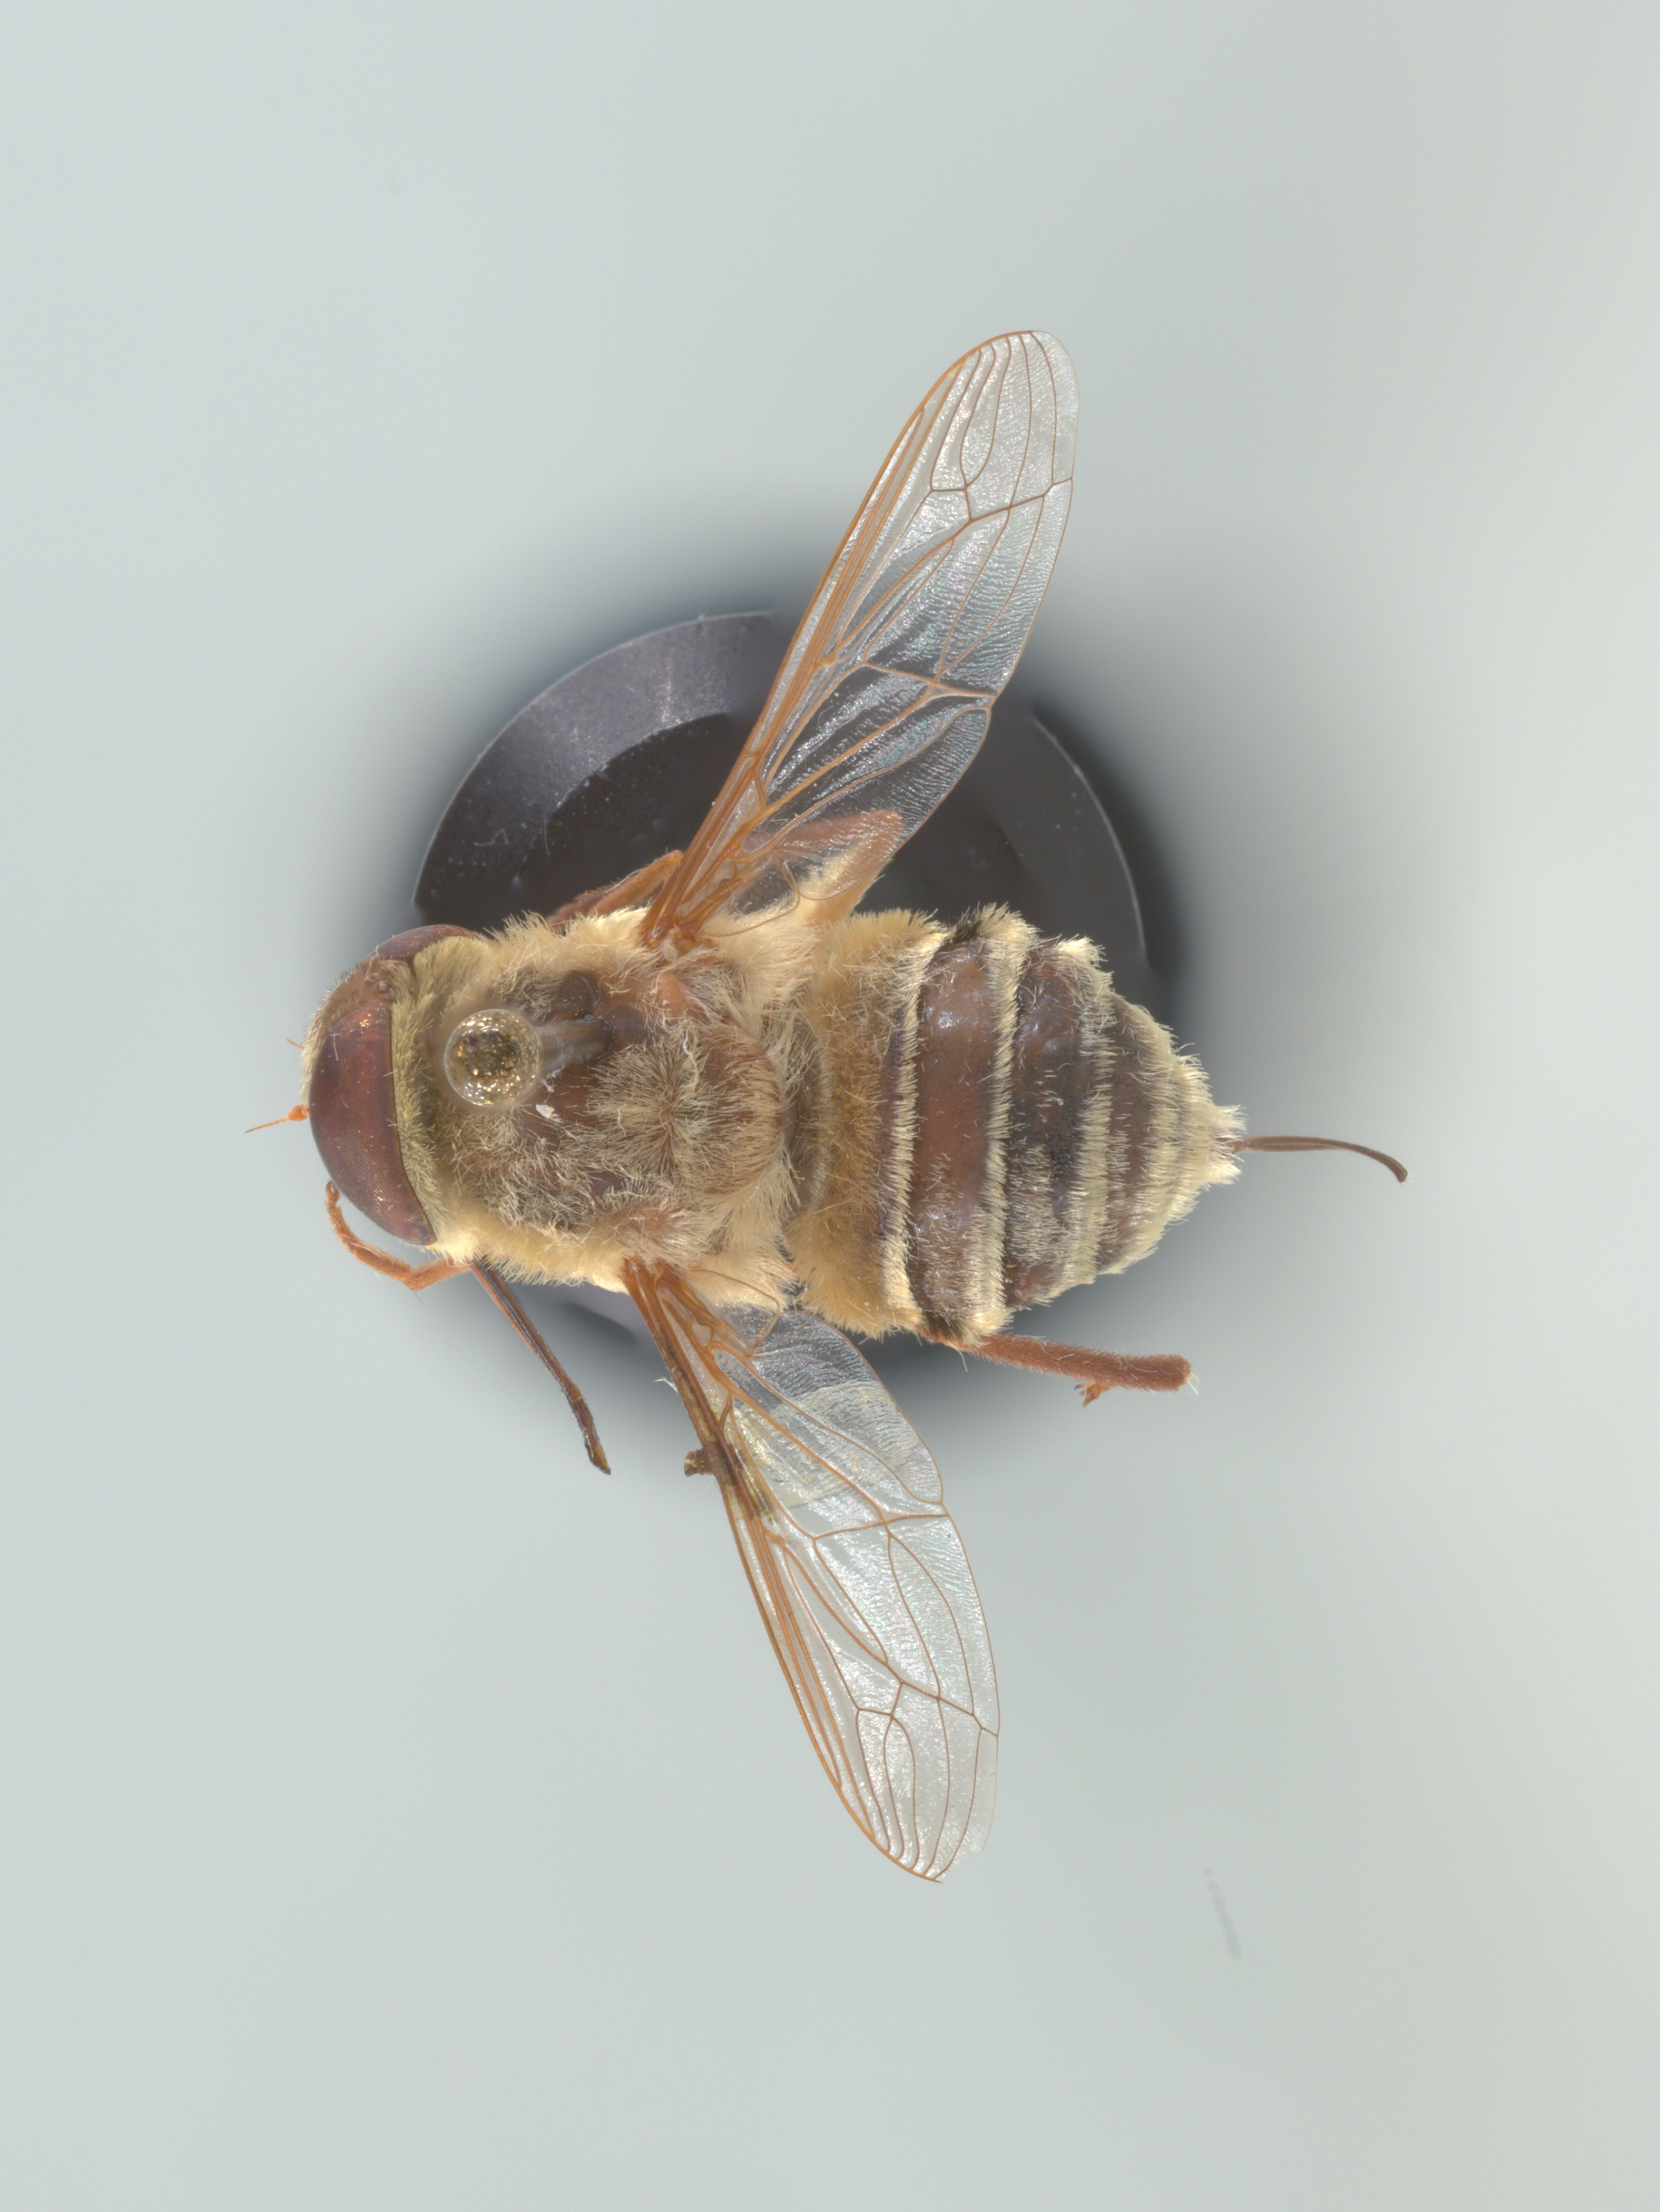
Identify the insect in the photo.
Neorhynchocephalus volaticus
